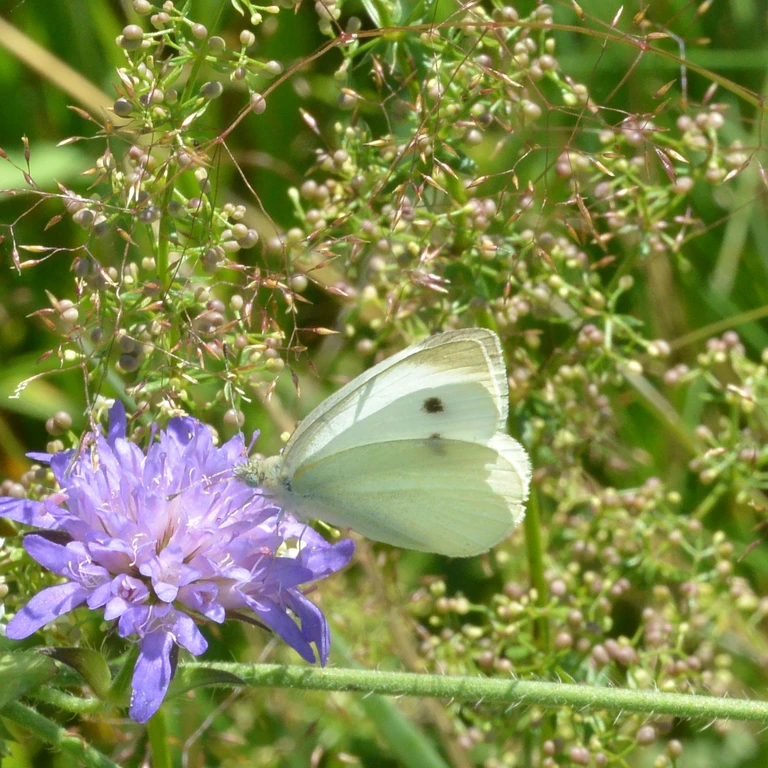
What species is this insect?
Pieris rapae
